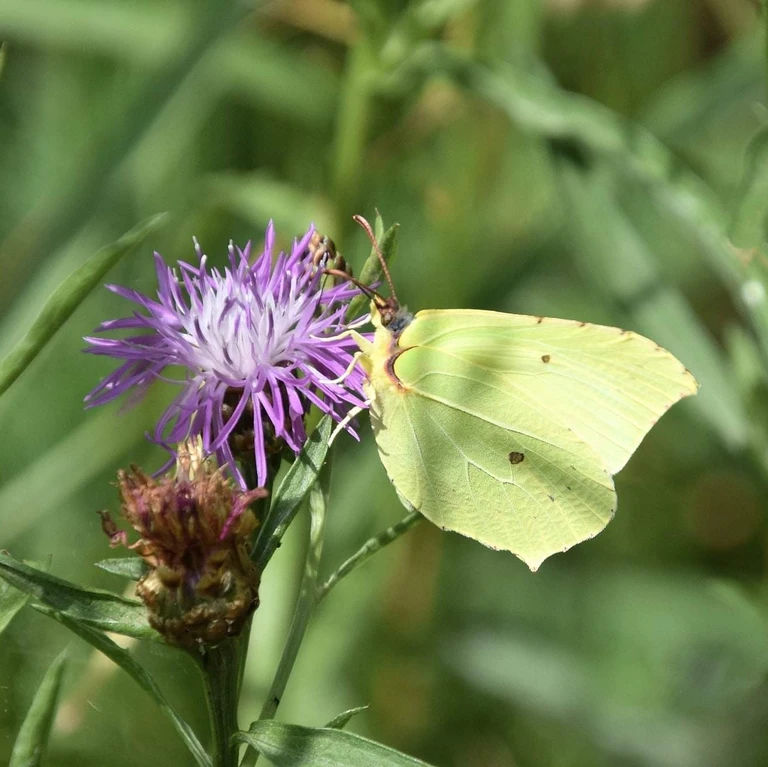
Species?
Gonepteryx rhamni
